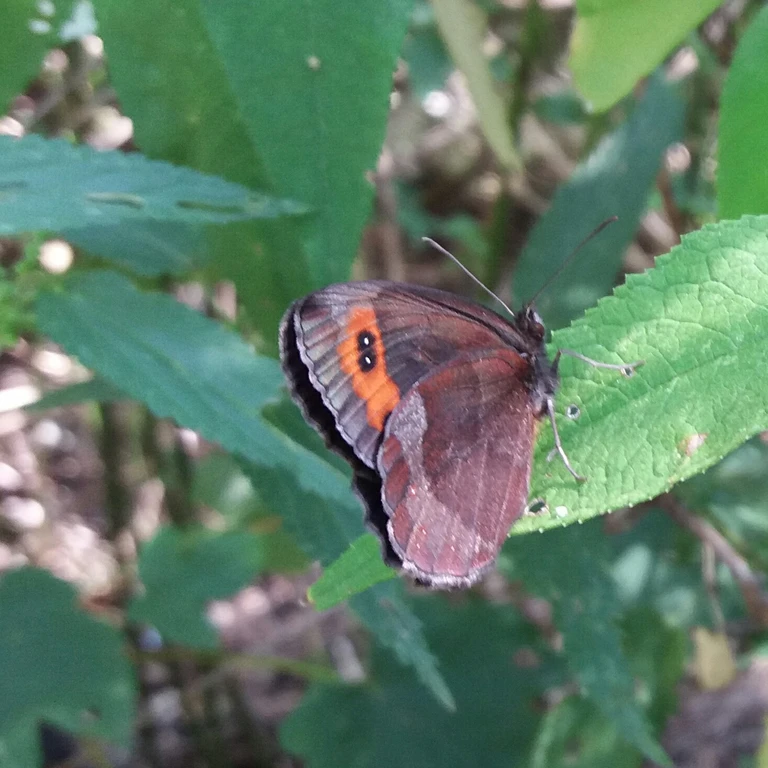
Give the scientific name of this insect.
Erebia aethiops
